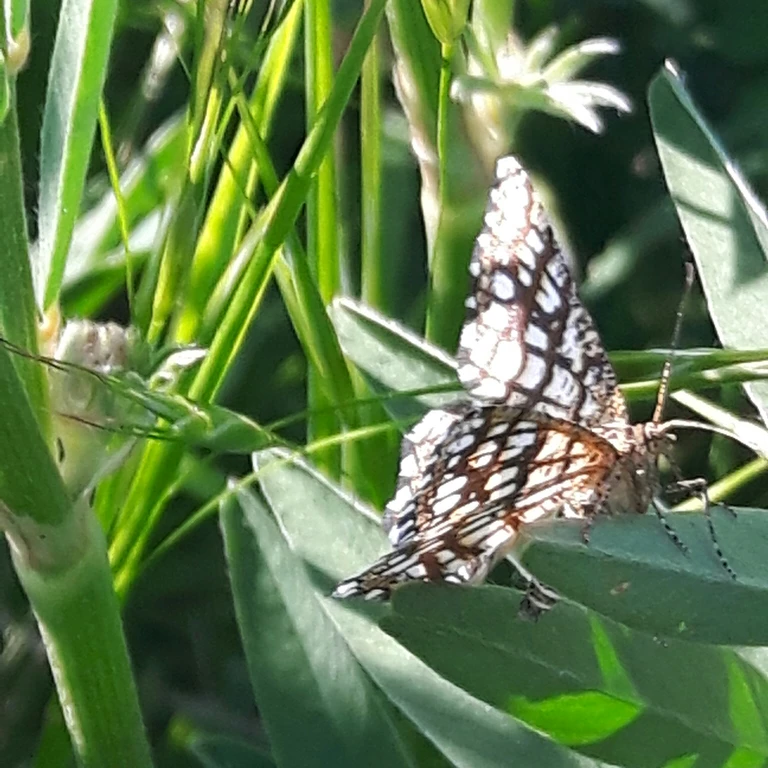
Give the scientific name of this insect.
Chiasmia clathrata
